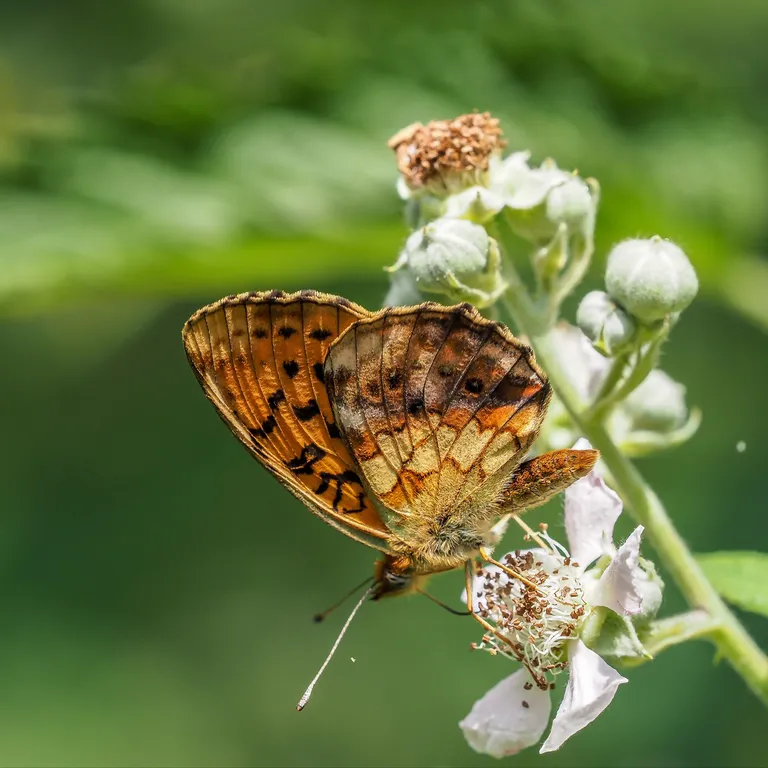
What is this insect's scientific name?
Brenthis daphne
